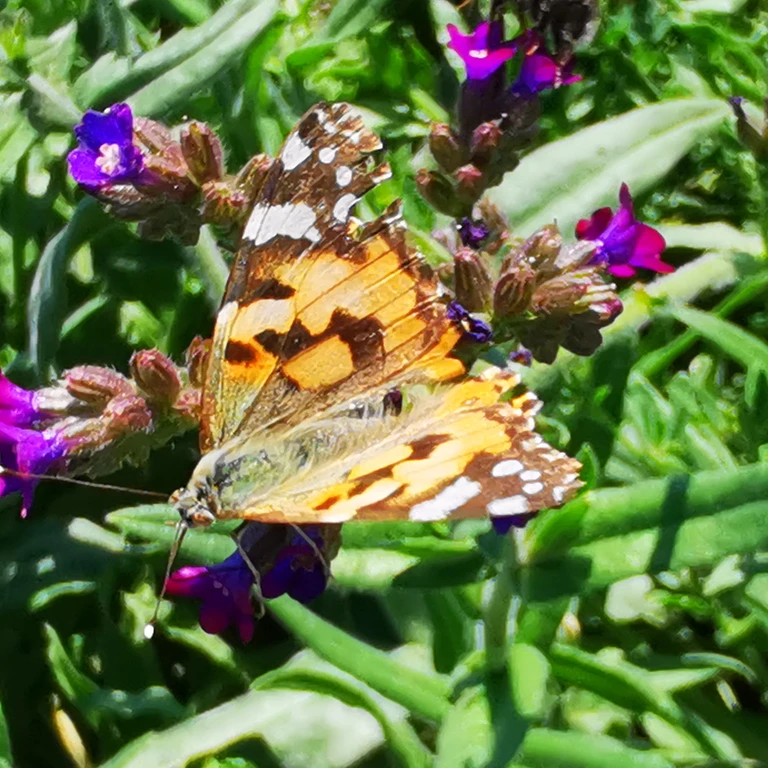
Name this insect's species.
Vanessa cardui
